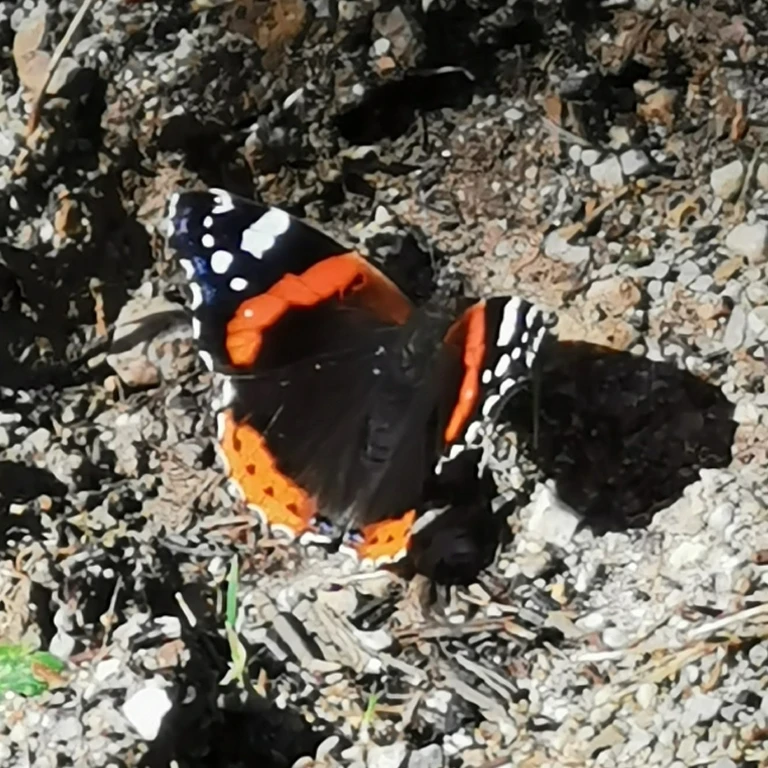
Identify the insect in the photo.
Vanessa atalanta
